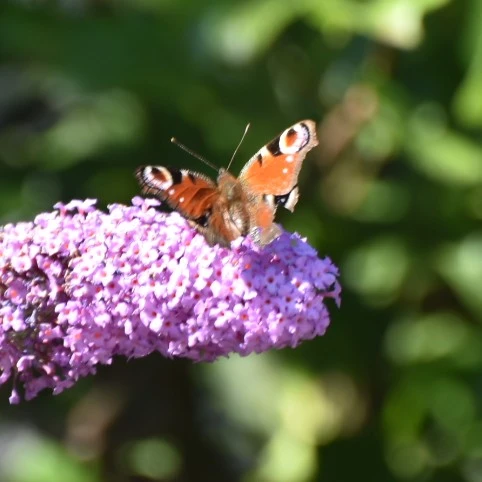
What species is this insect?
Aglais io
